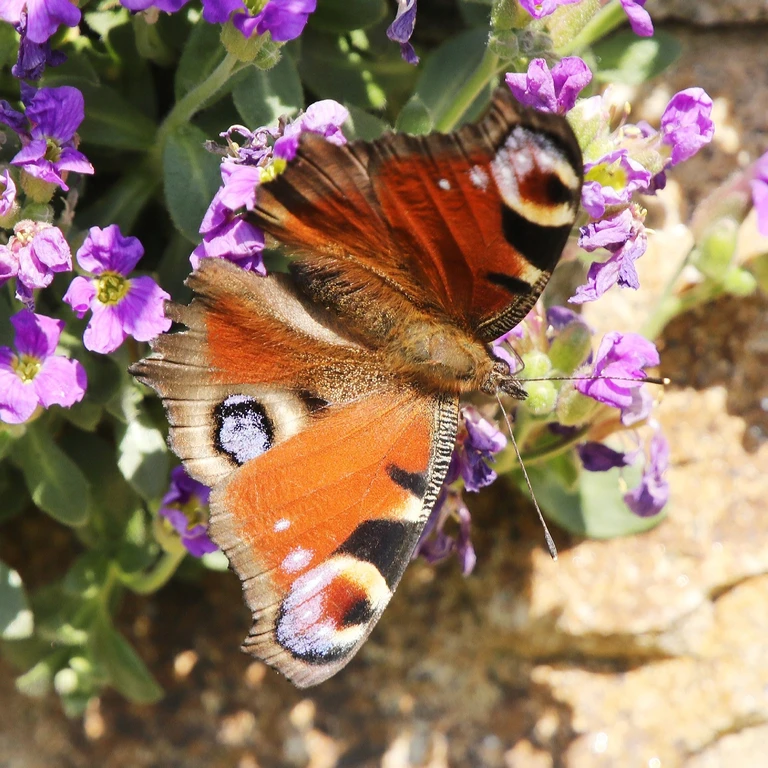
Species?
Aglais io
